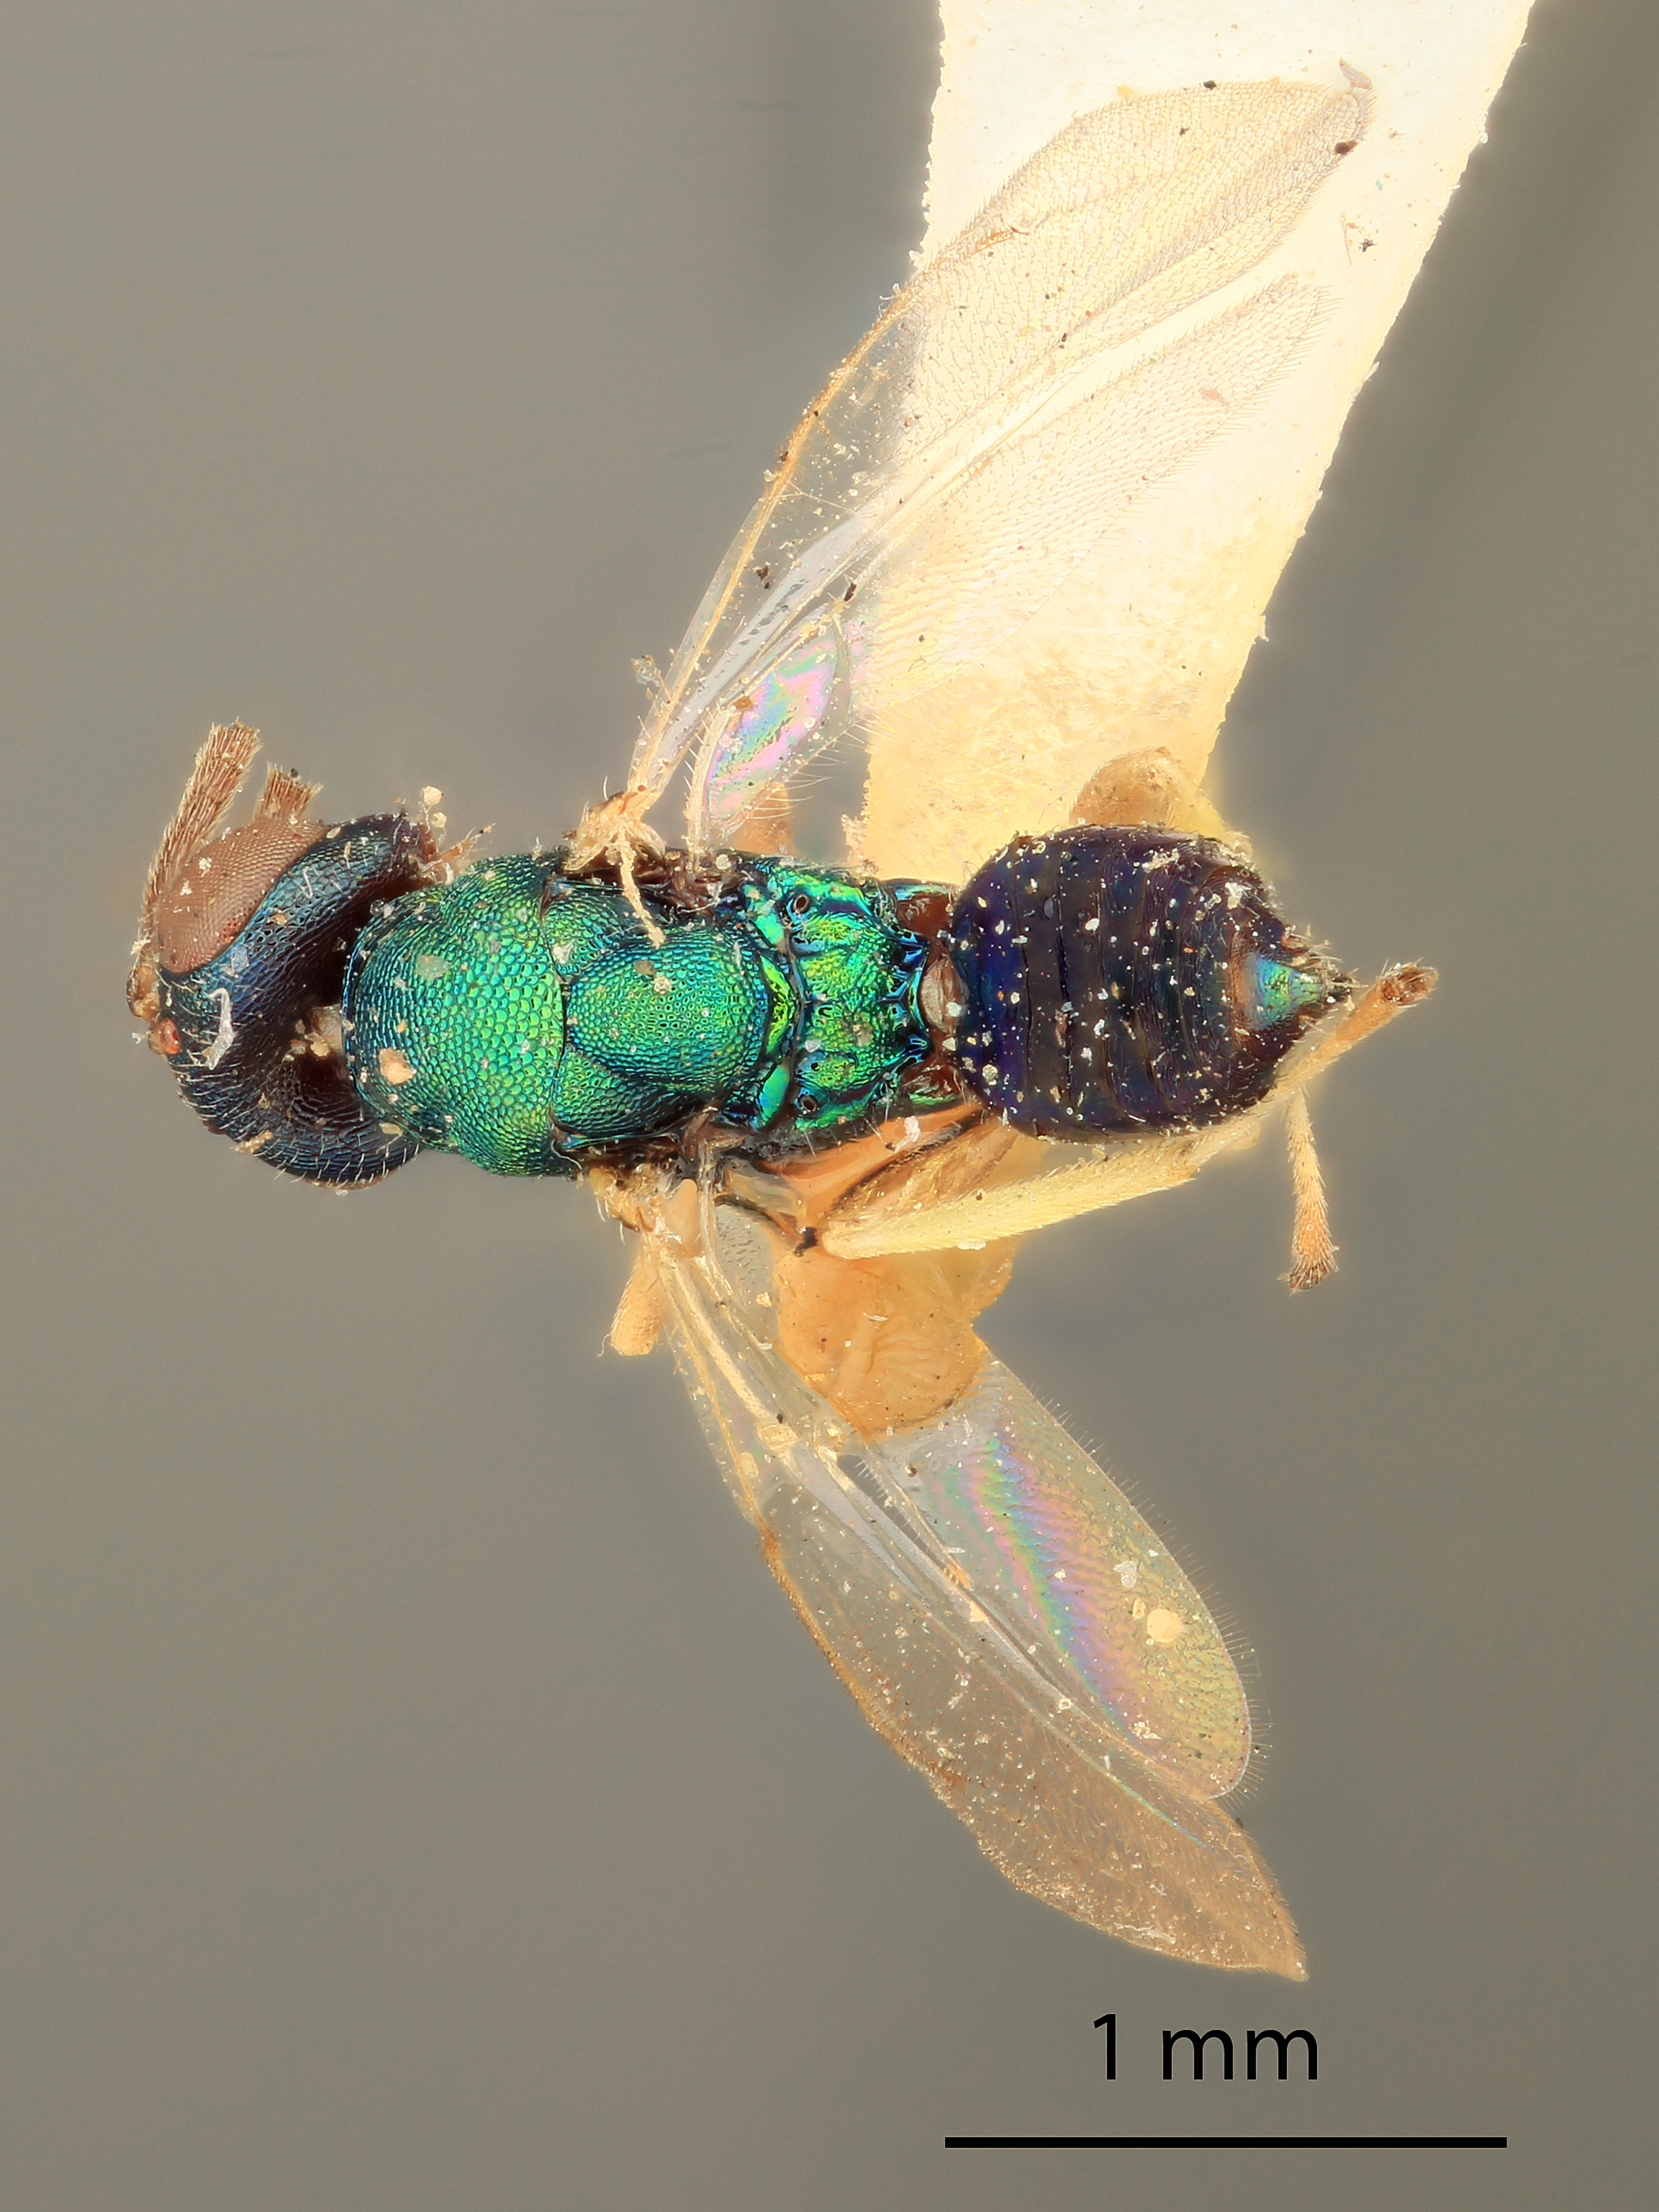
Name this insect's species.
Habrocytus arkansensis
